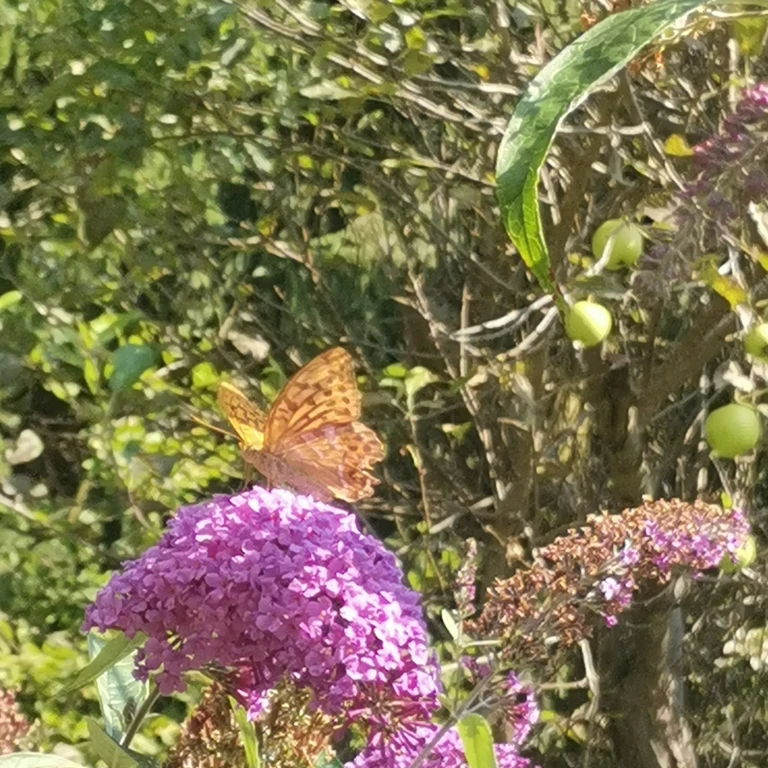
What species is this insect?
Argynnis paphia
